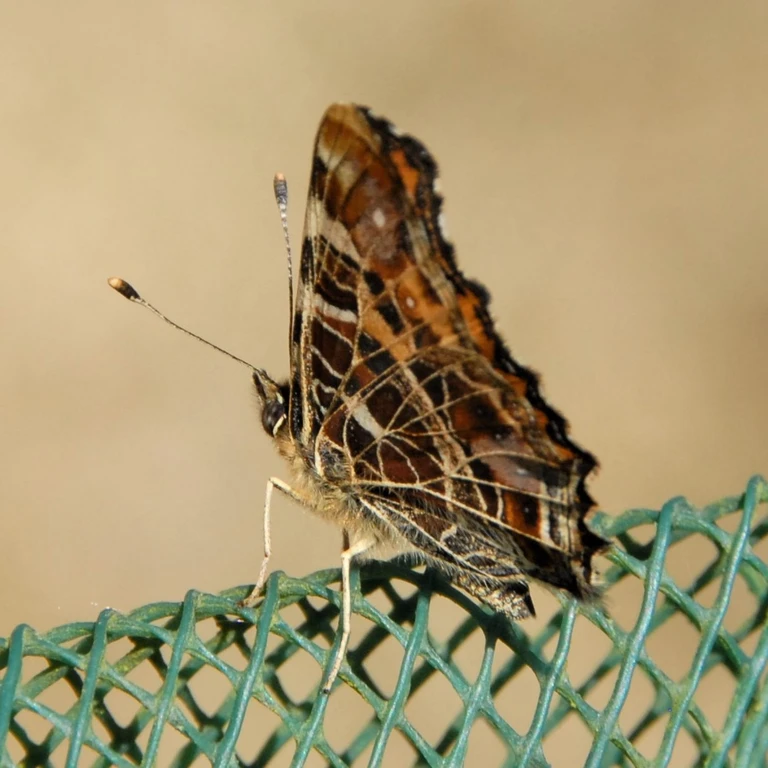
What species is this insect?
Araschnia levana
